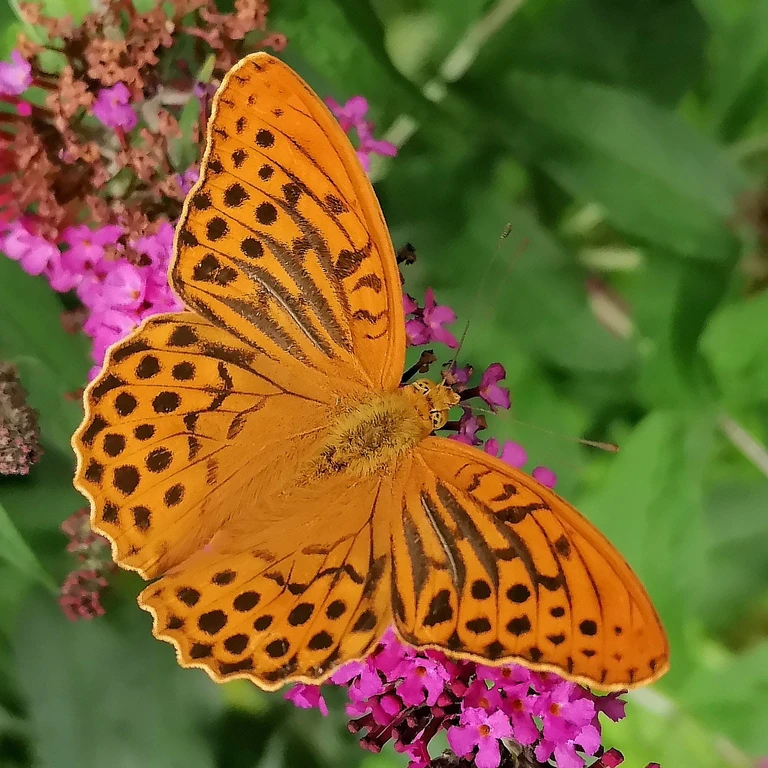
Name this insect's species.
Argynnis paphia
